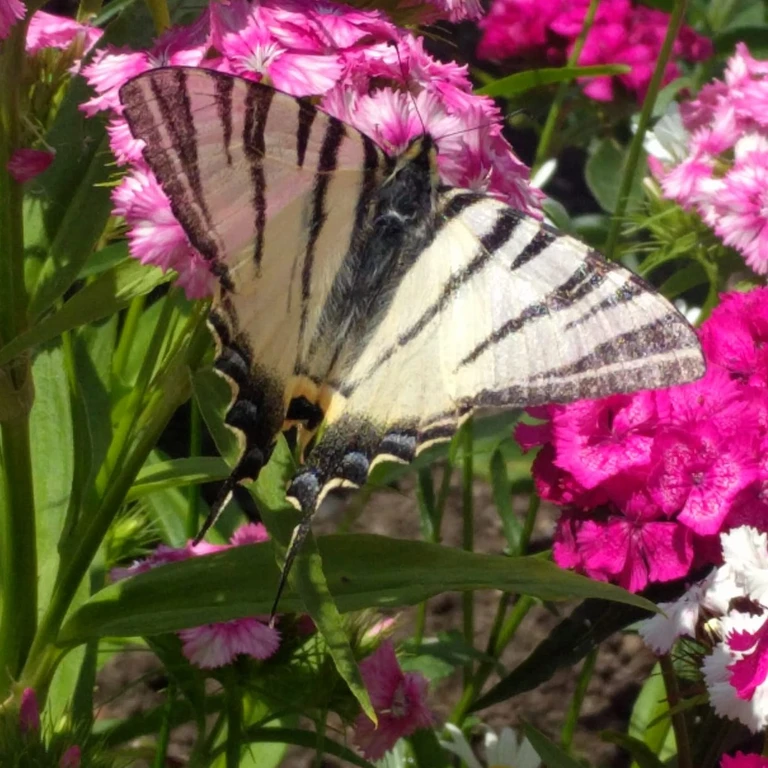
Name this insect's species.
Iphiclides podalirius
